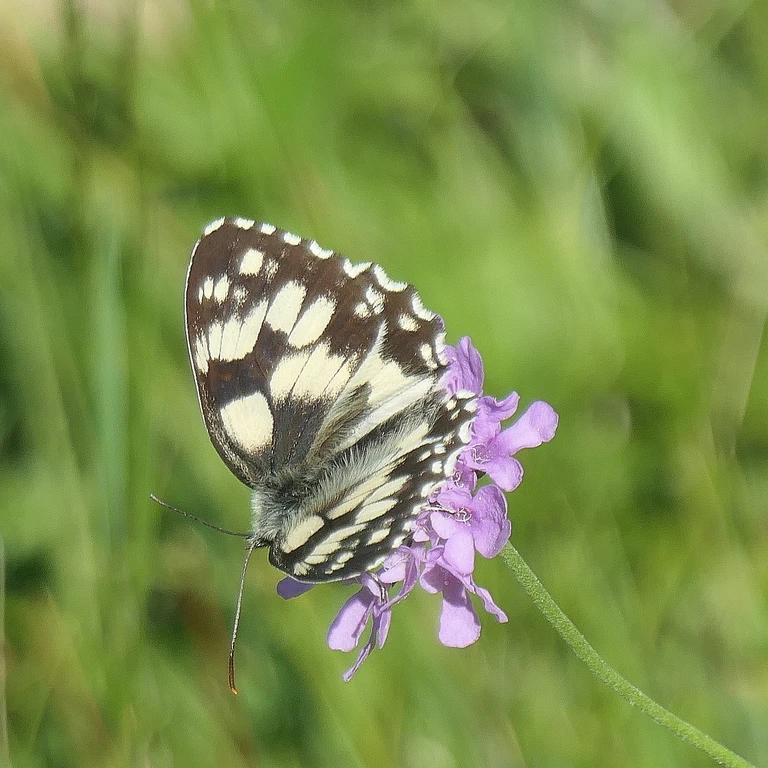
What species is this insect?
Melanargia galathea
